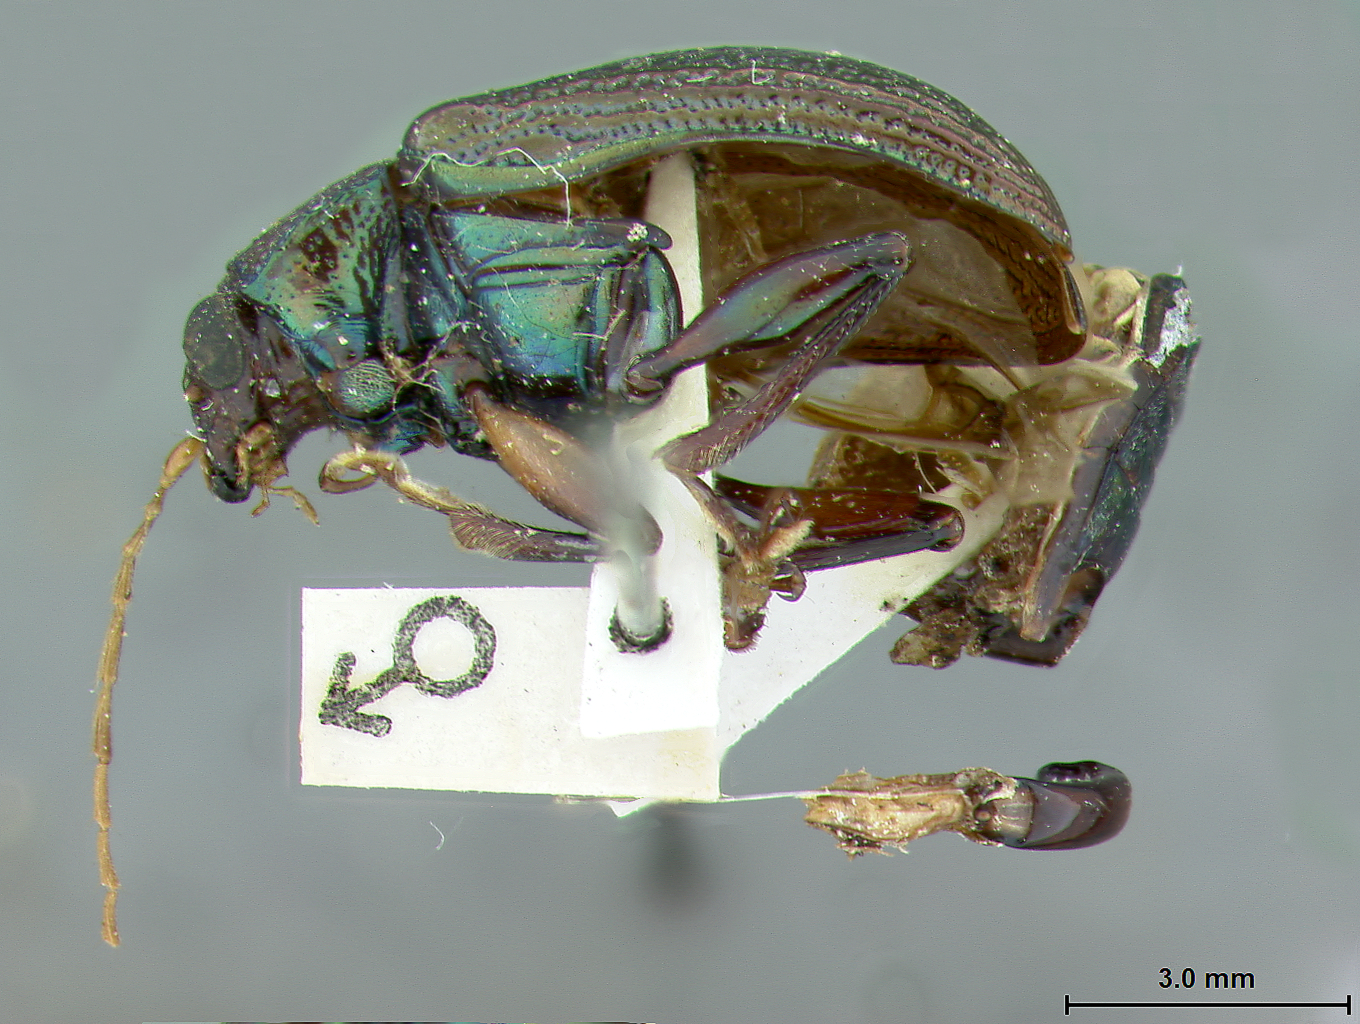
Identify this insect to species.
Colaspis flavantenna
